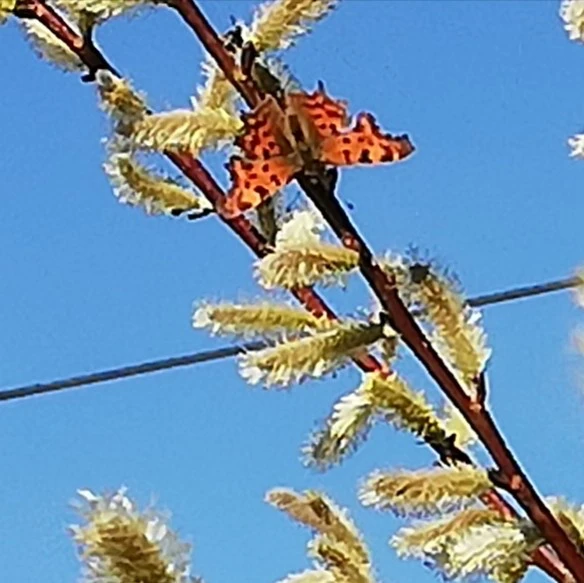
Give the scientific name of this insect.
Polygonia c-album
